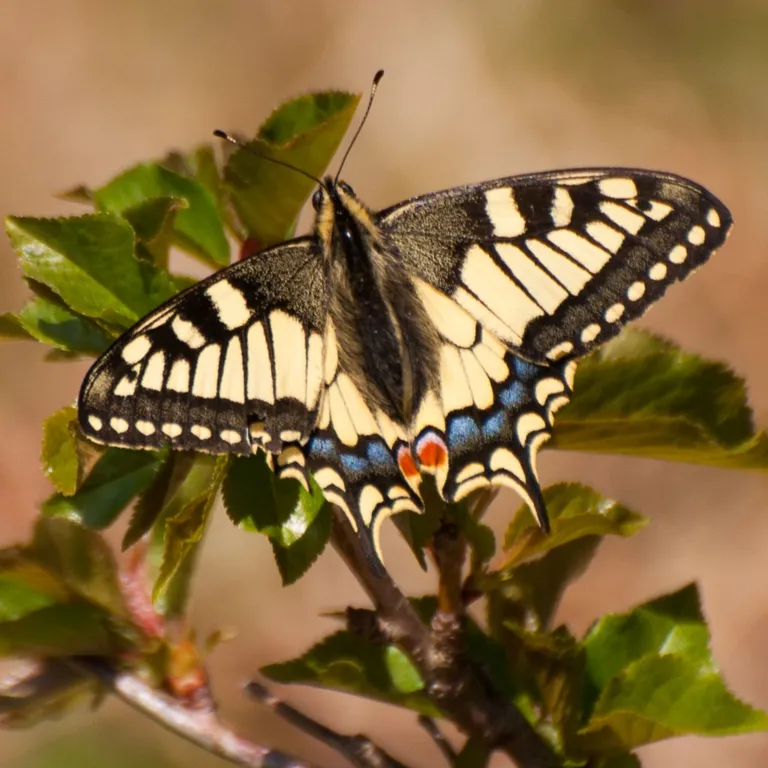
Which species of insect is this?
Papilio machaon
